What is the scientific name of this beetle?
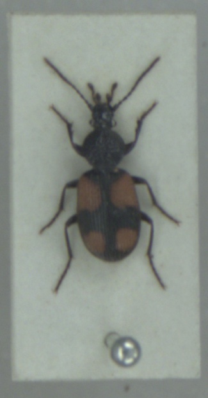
Panagaeus bipustulatus
